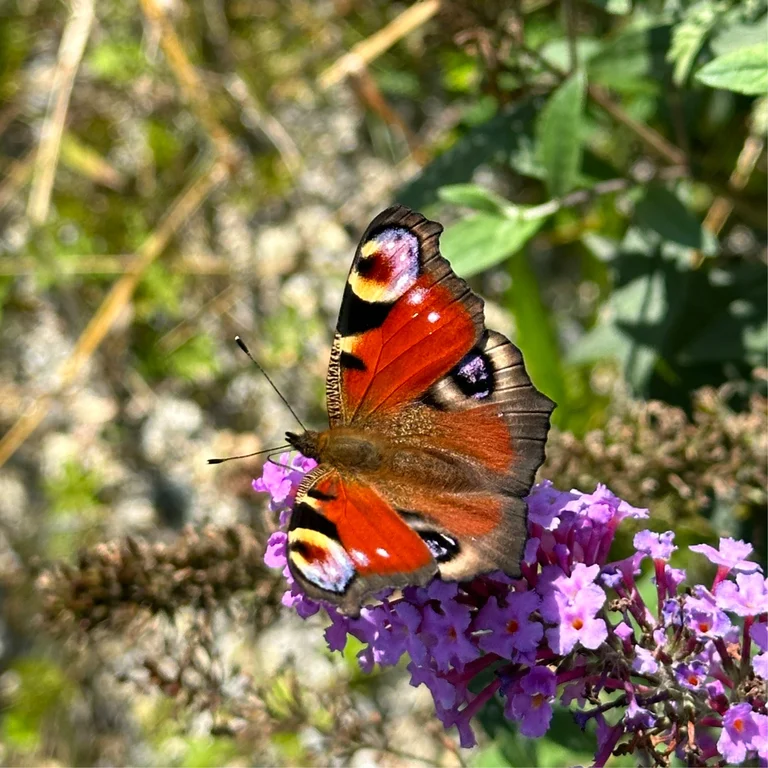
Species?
Aglais io
